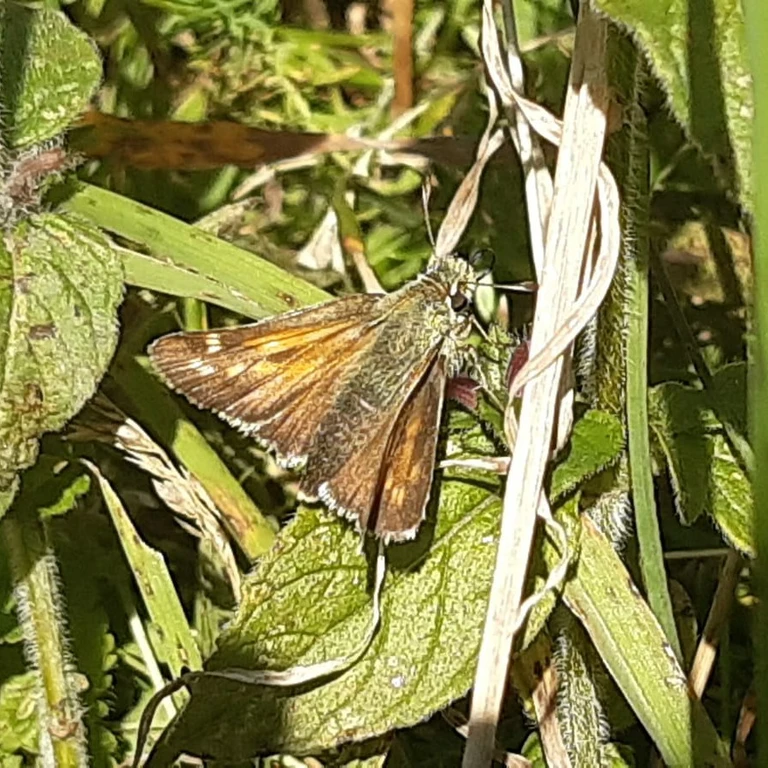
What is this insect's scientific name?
Hesperia comma
